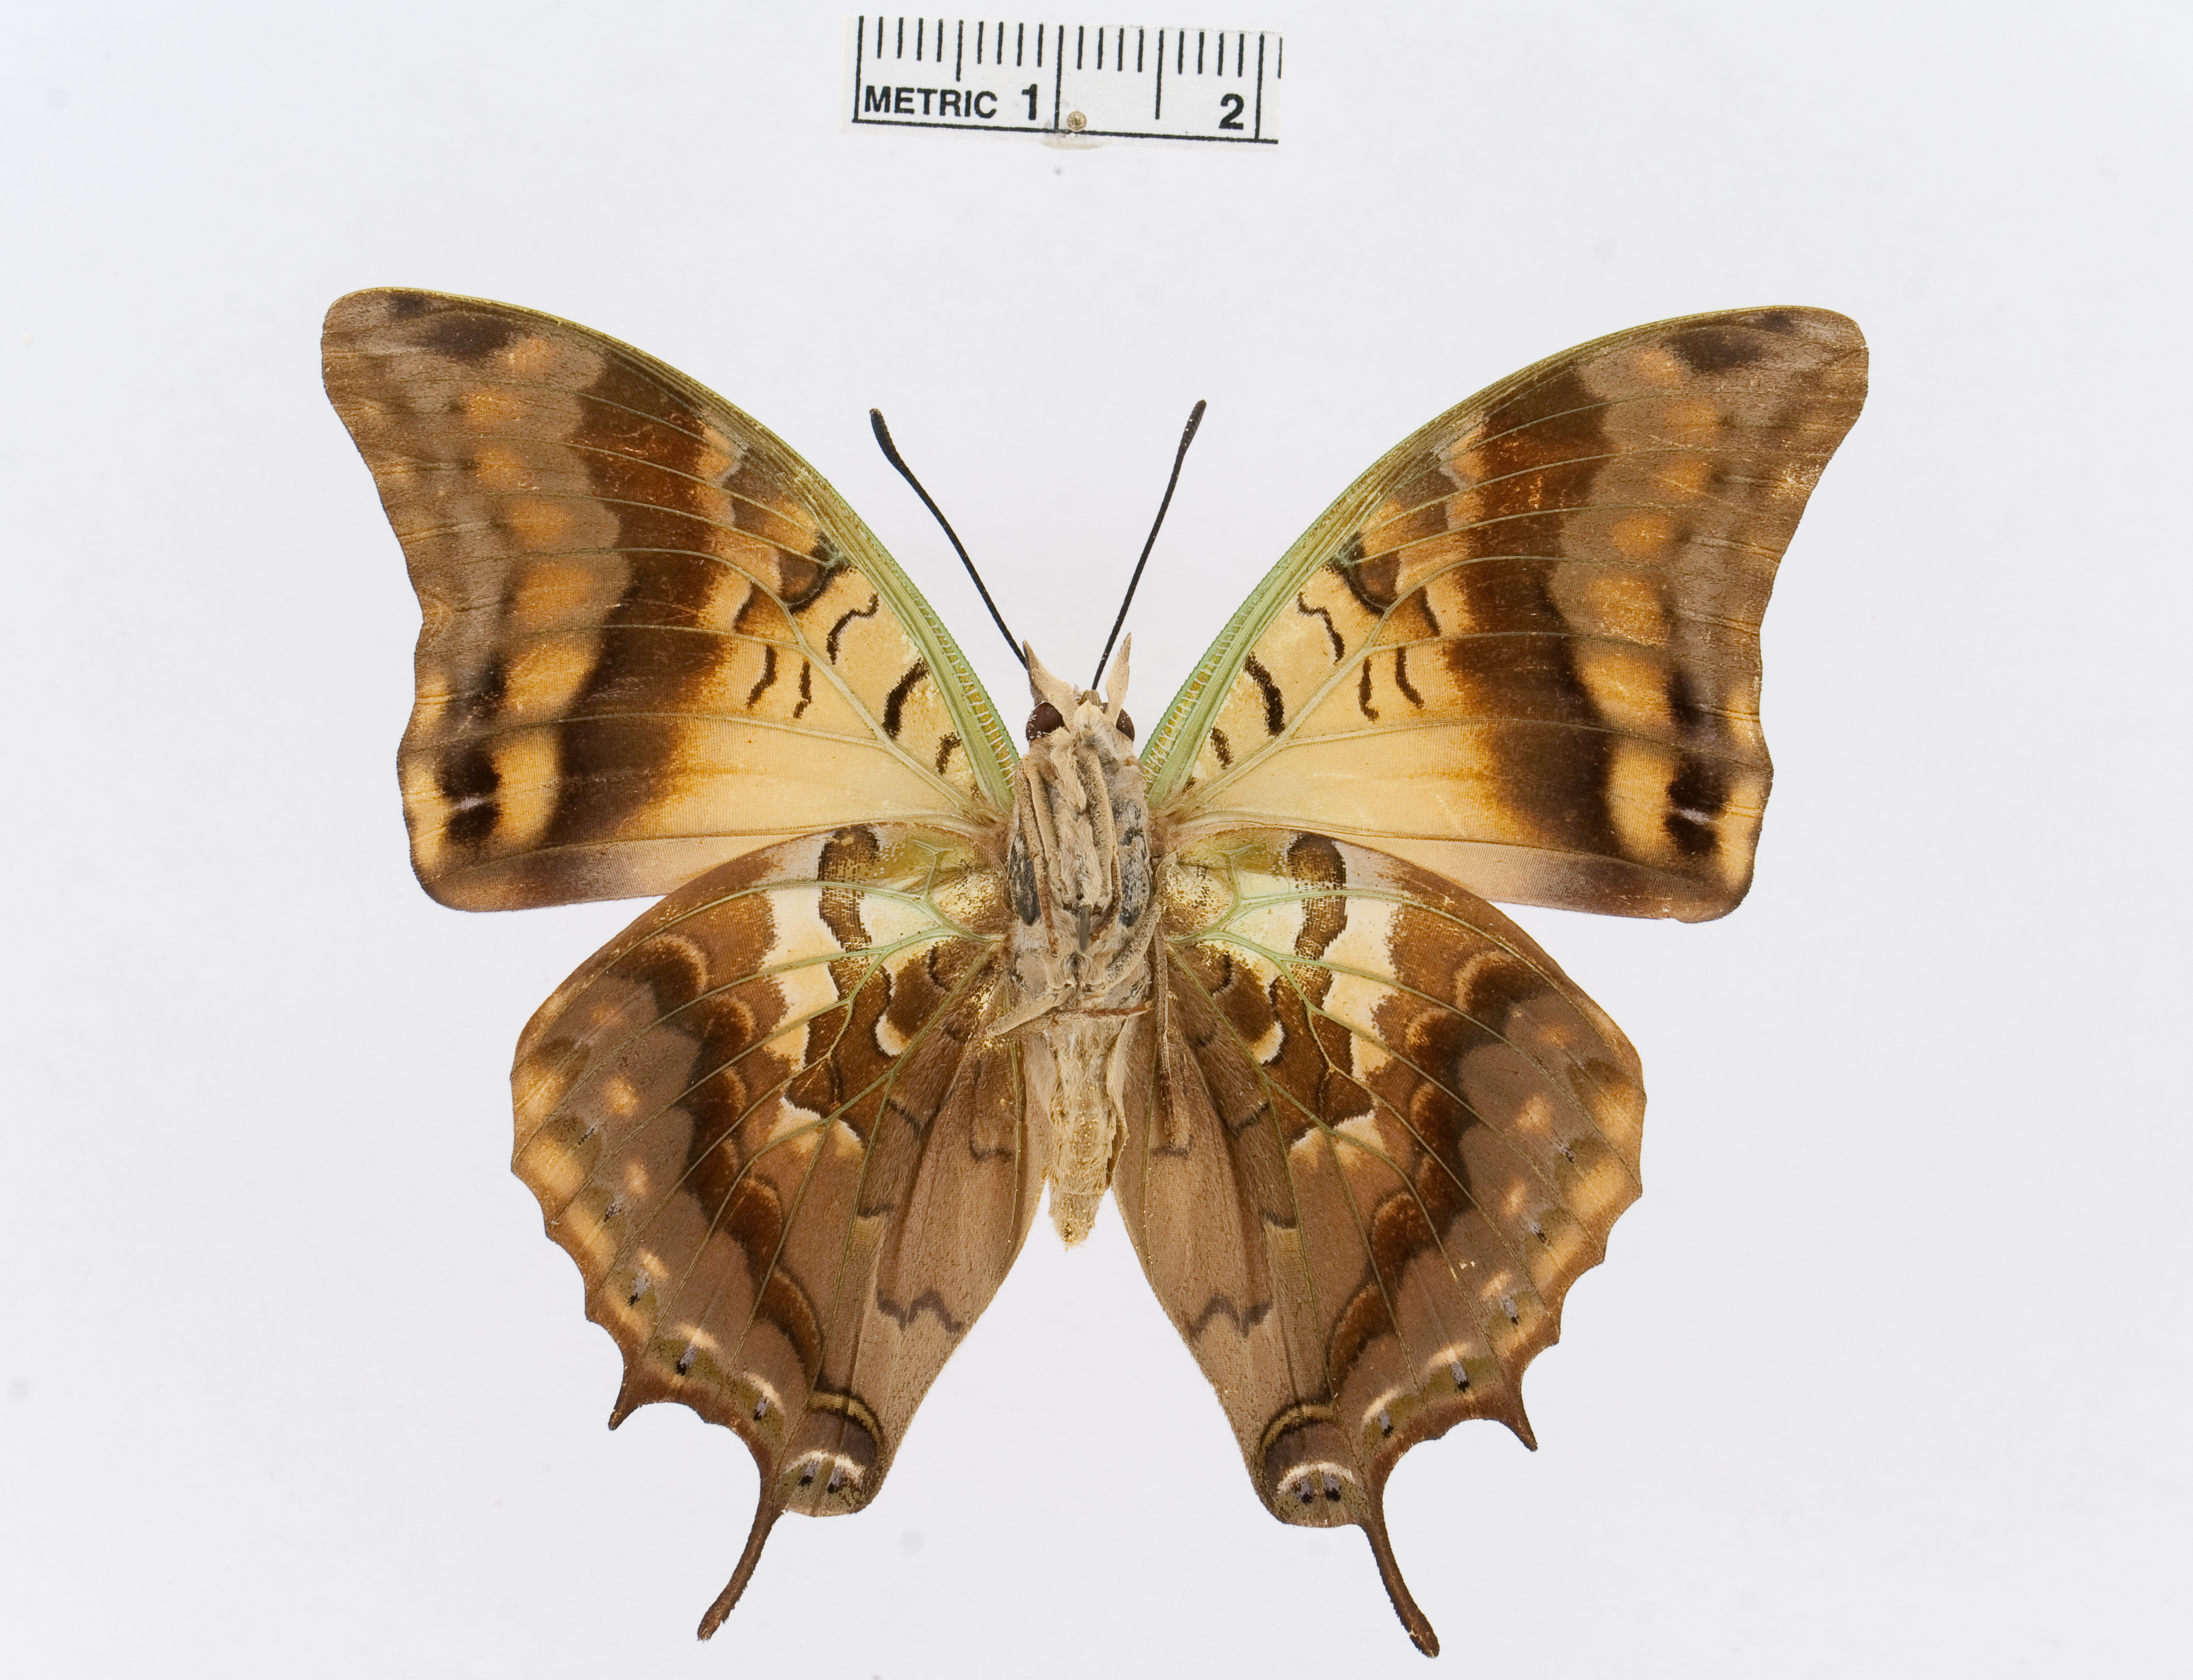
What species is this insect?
Charaxes candiope
